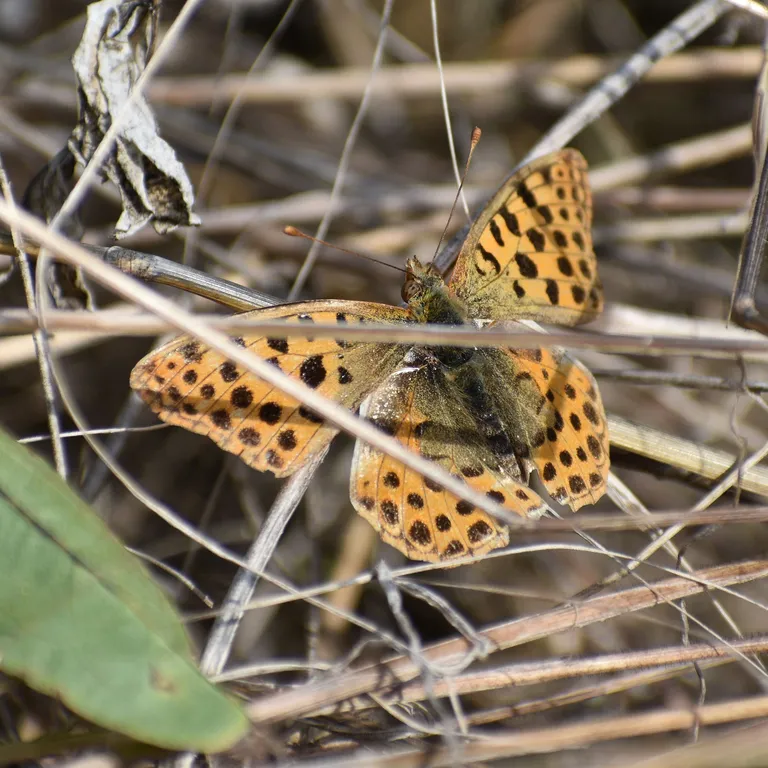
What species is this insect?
Issoria lathonia
